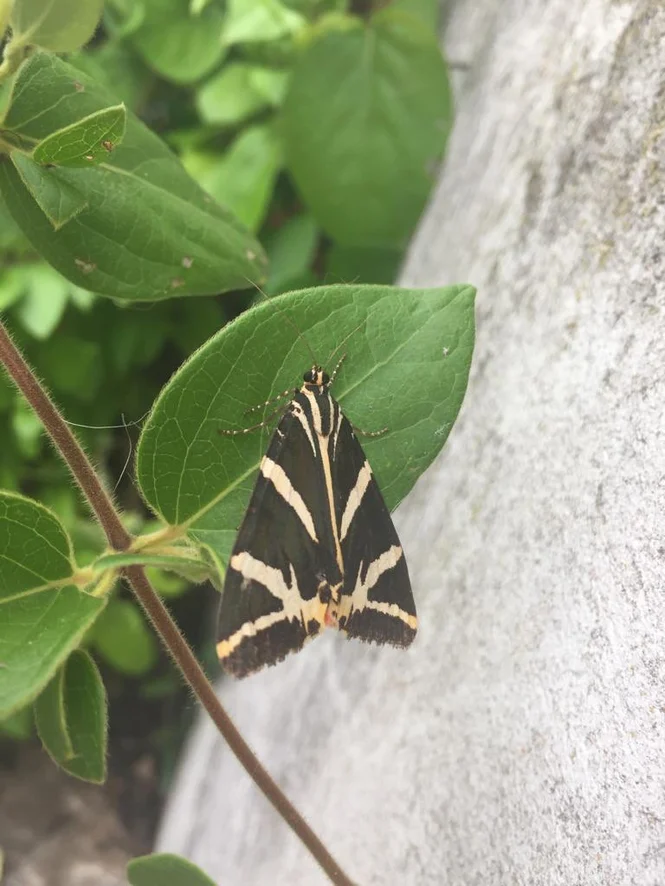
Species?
Euplagia quadripunctaria
